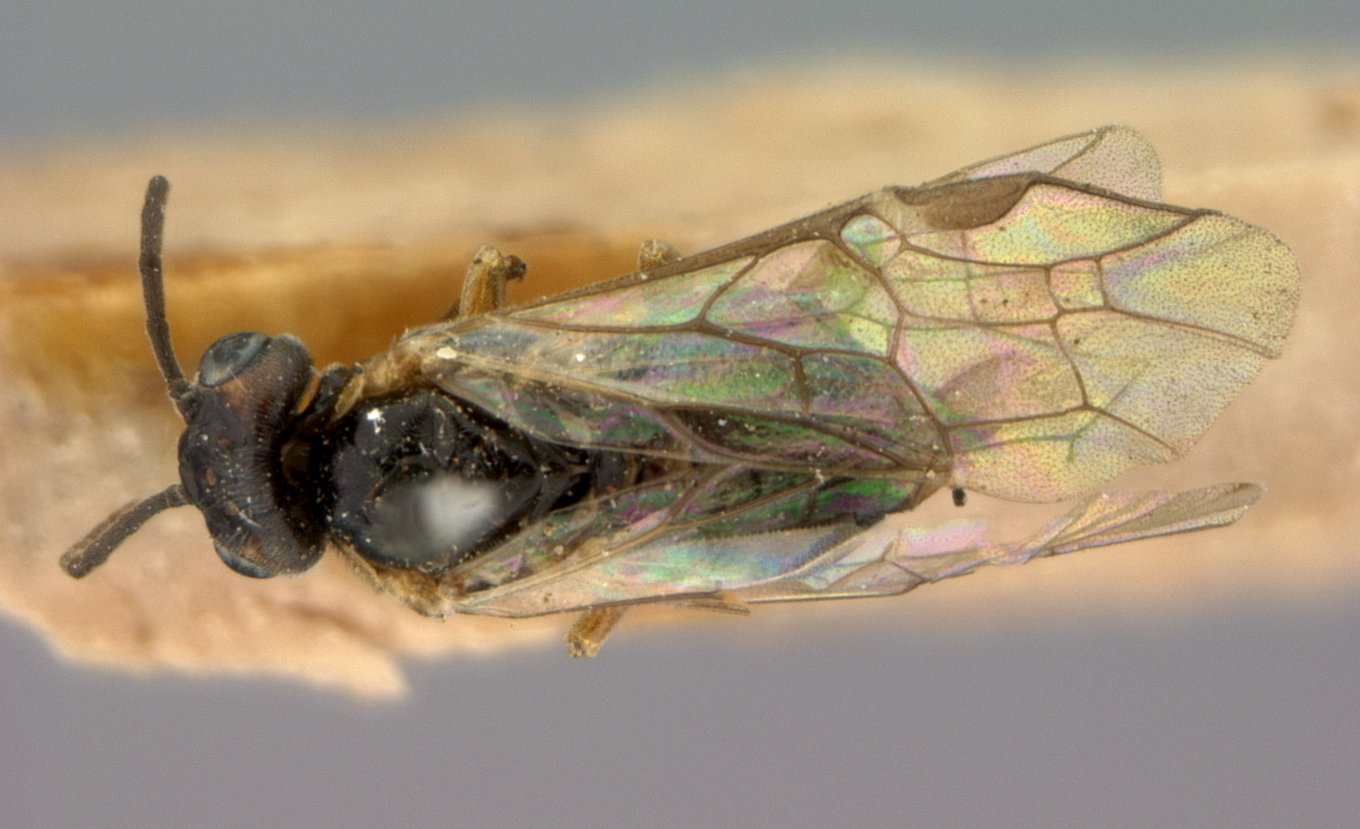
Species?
Pontania californica
